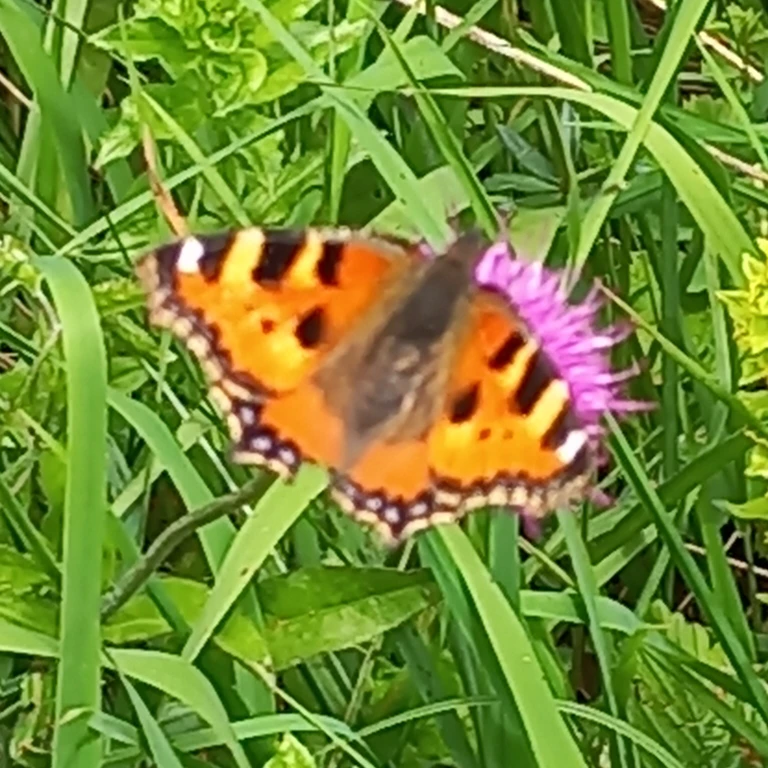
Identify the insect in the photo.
Aglais urticae
